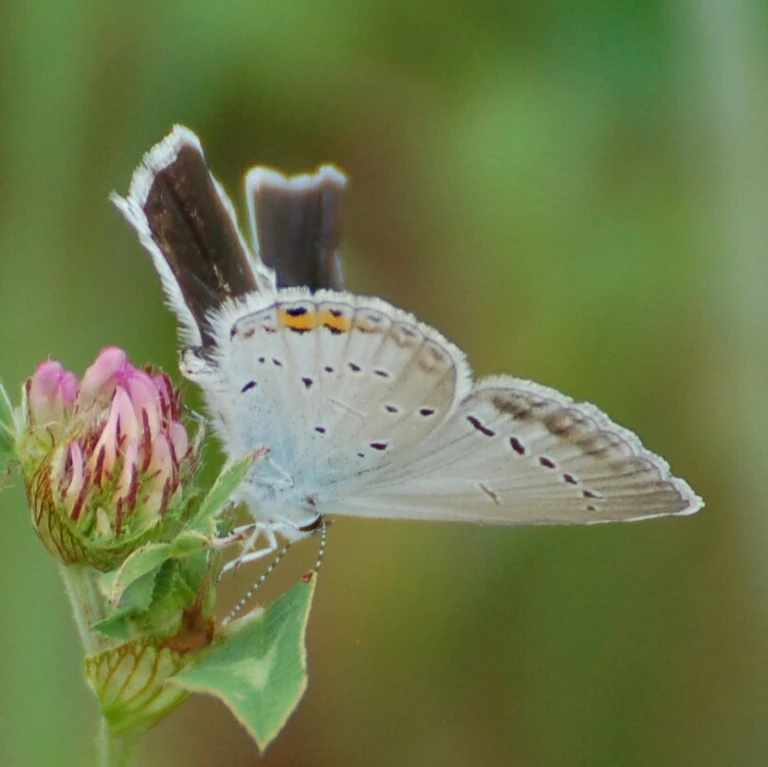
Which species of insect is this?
Cupido argiades (also Elkalyce argiades)
